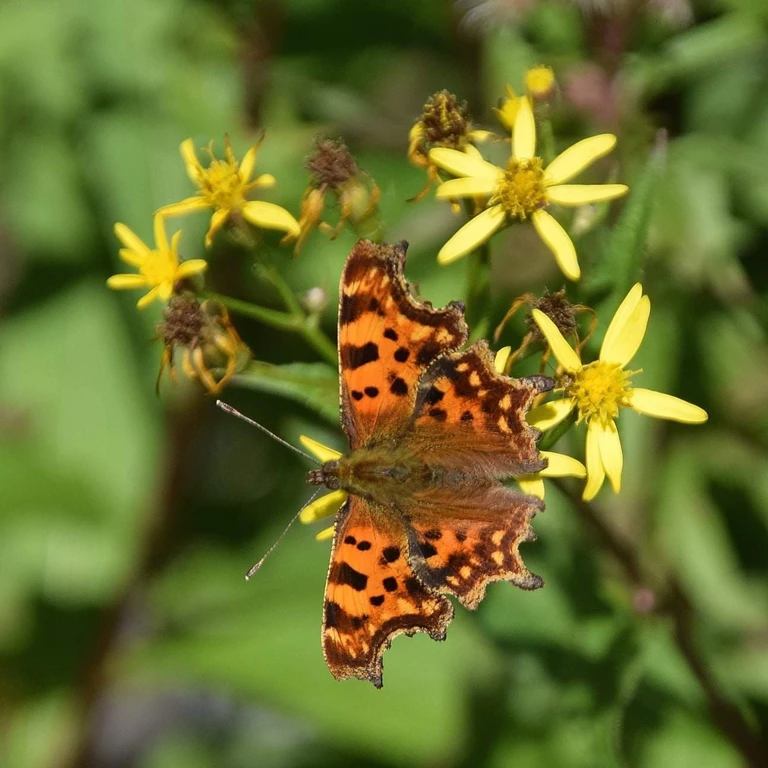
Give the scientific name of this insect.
Polygonia c-album
